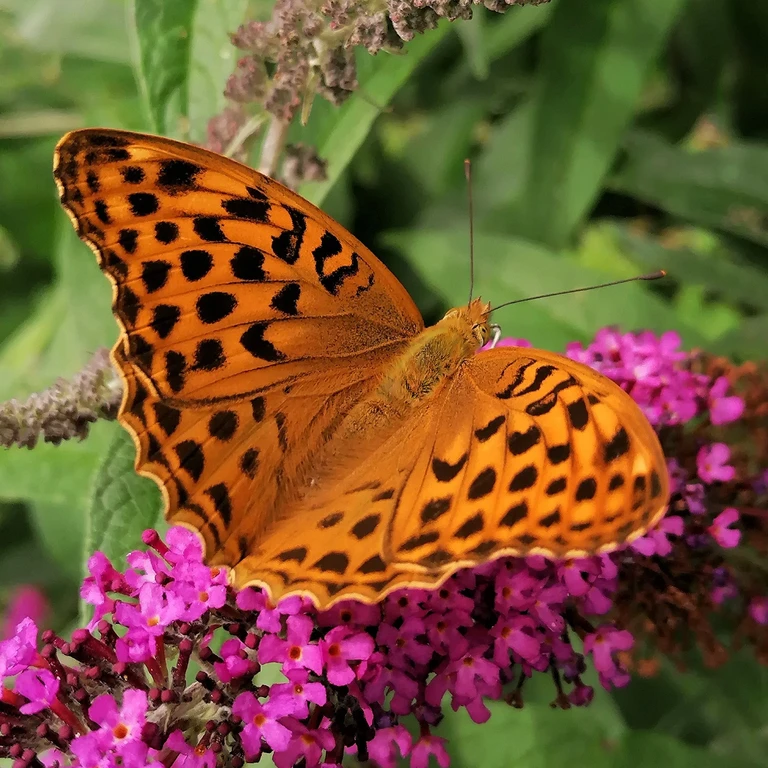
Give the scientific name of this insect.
Argynnis paphia
